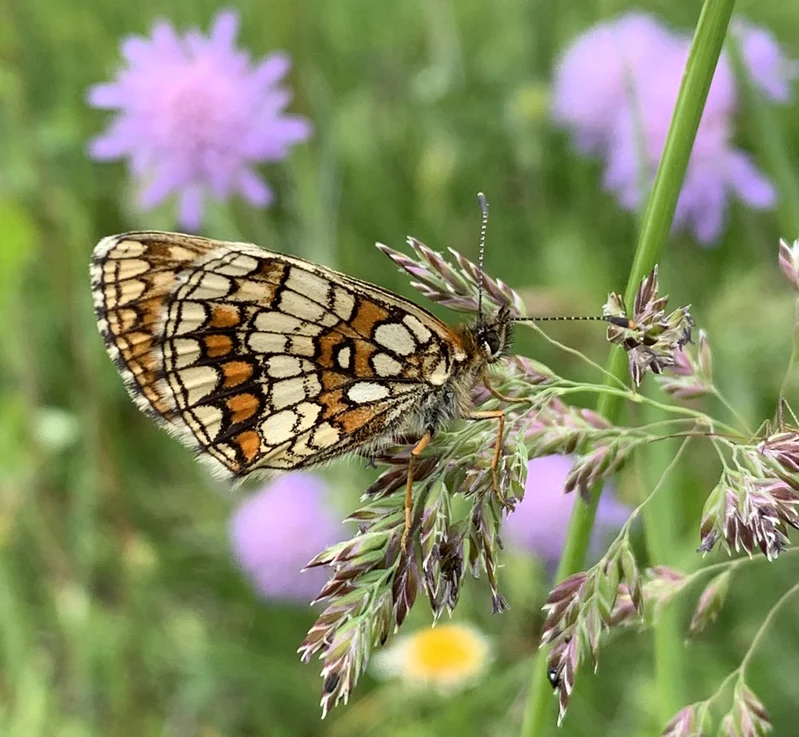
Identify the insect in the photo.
Melitaea athalia
